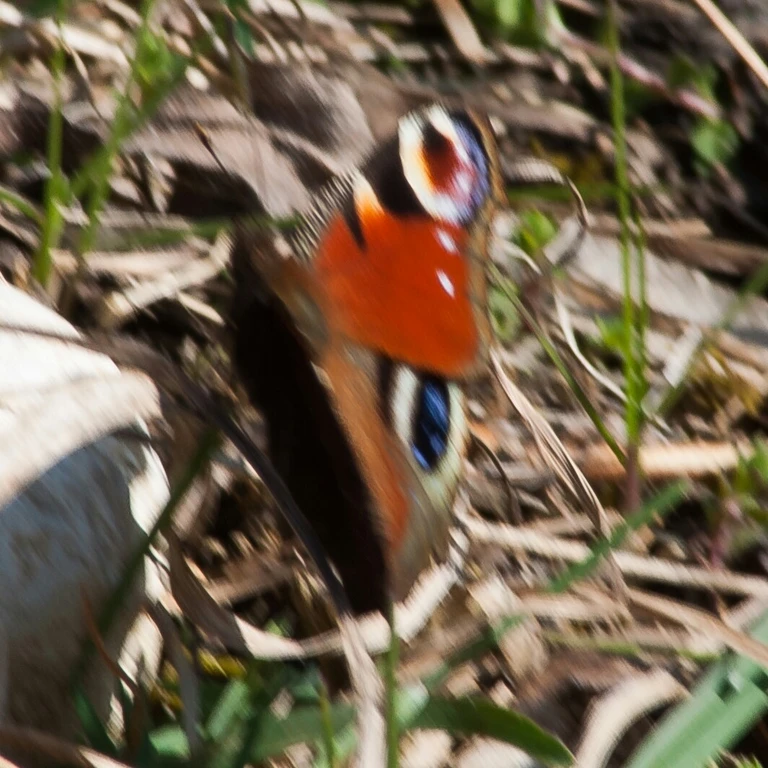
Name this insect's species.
Aglais io
